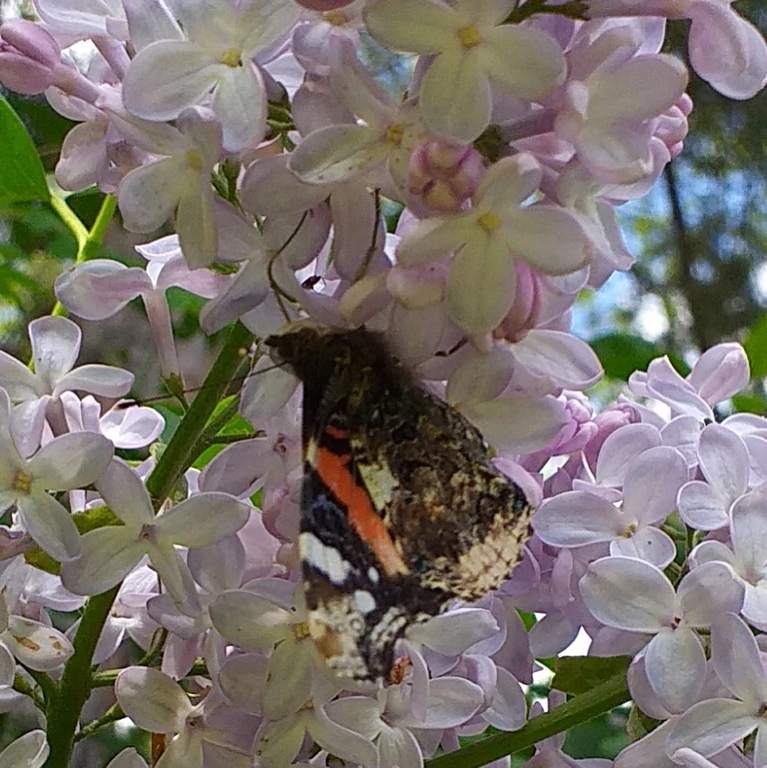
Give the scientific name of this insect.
Vanessa atalanta
